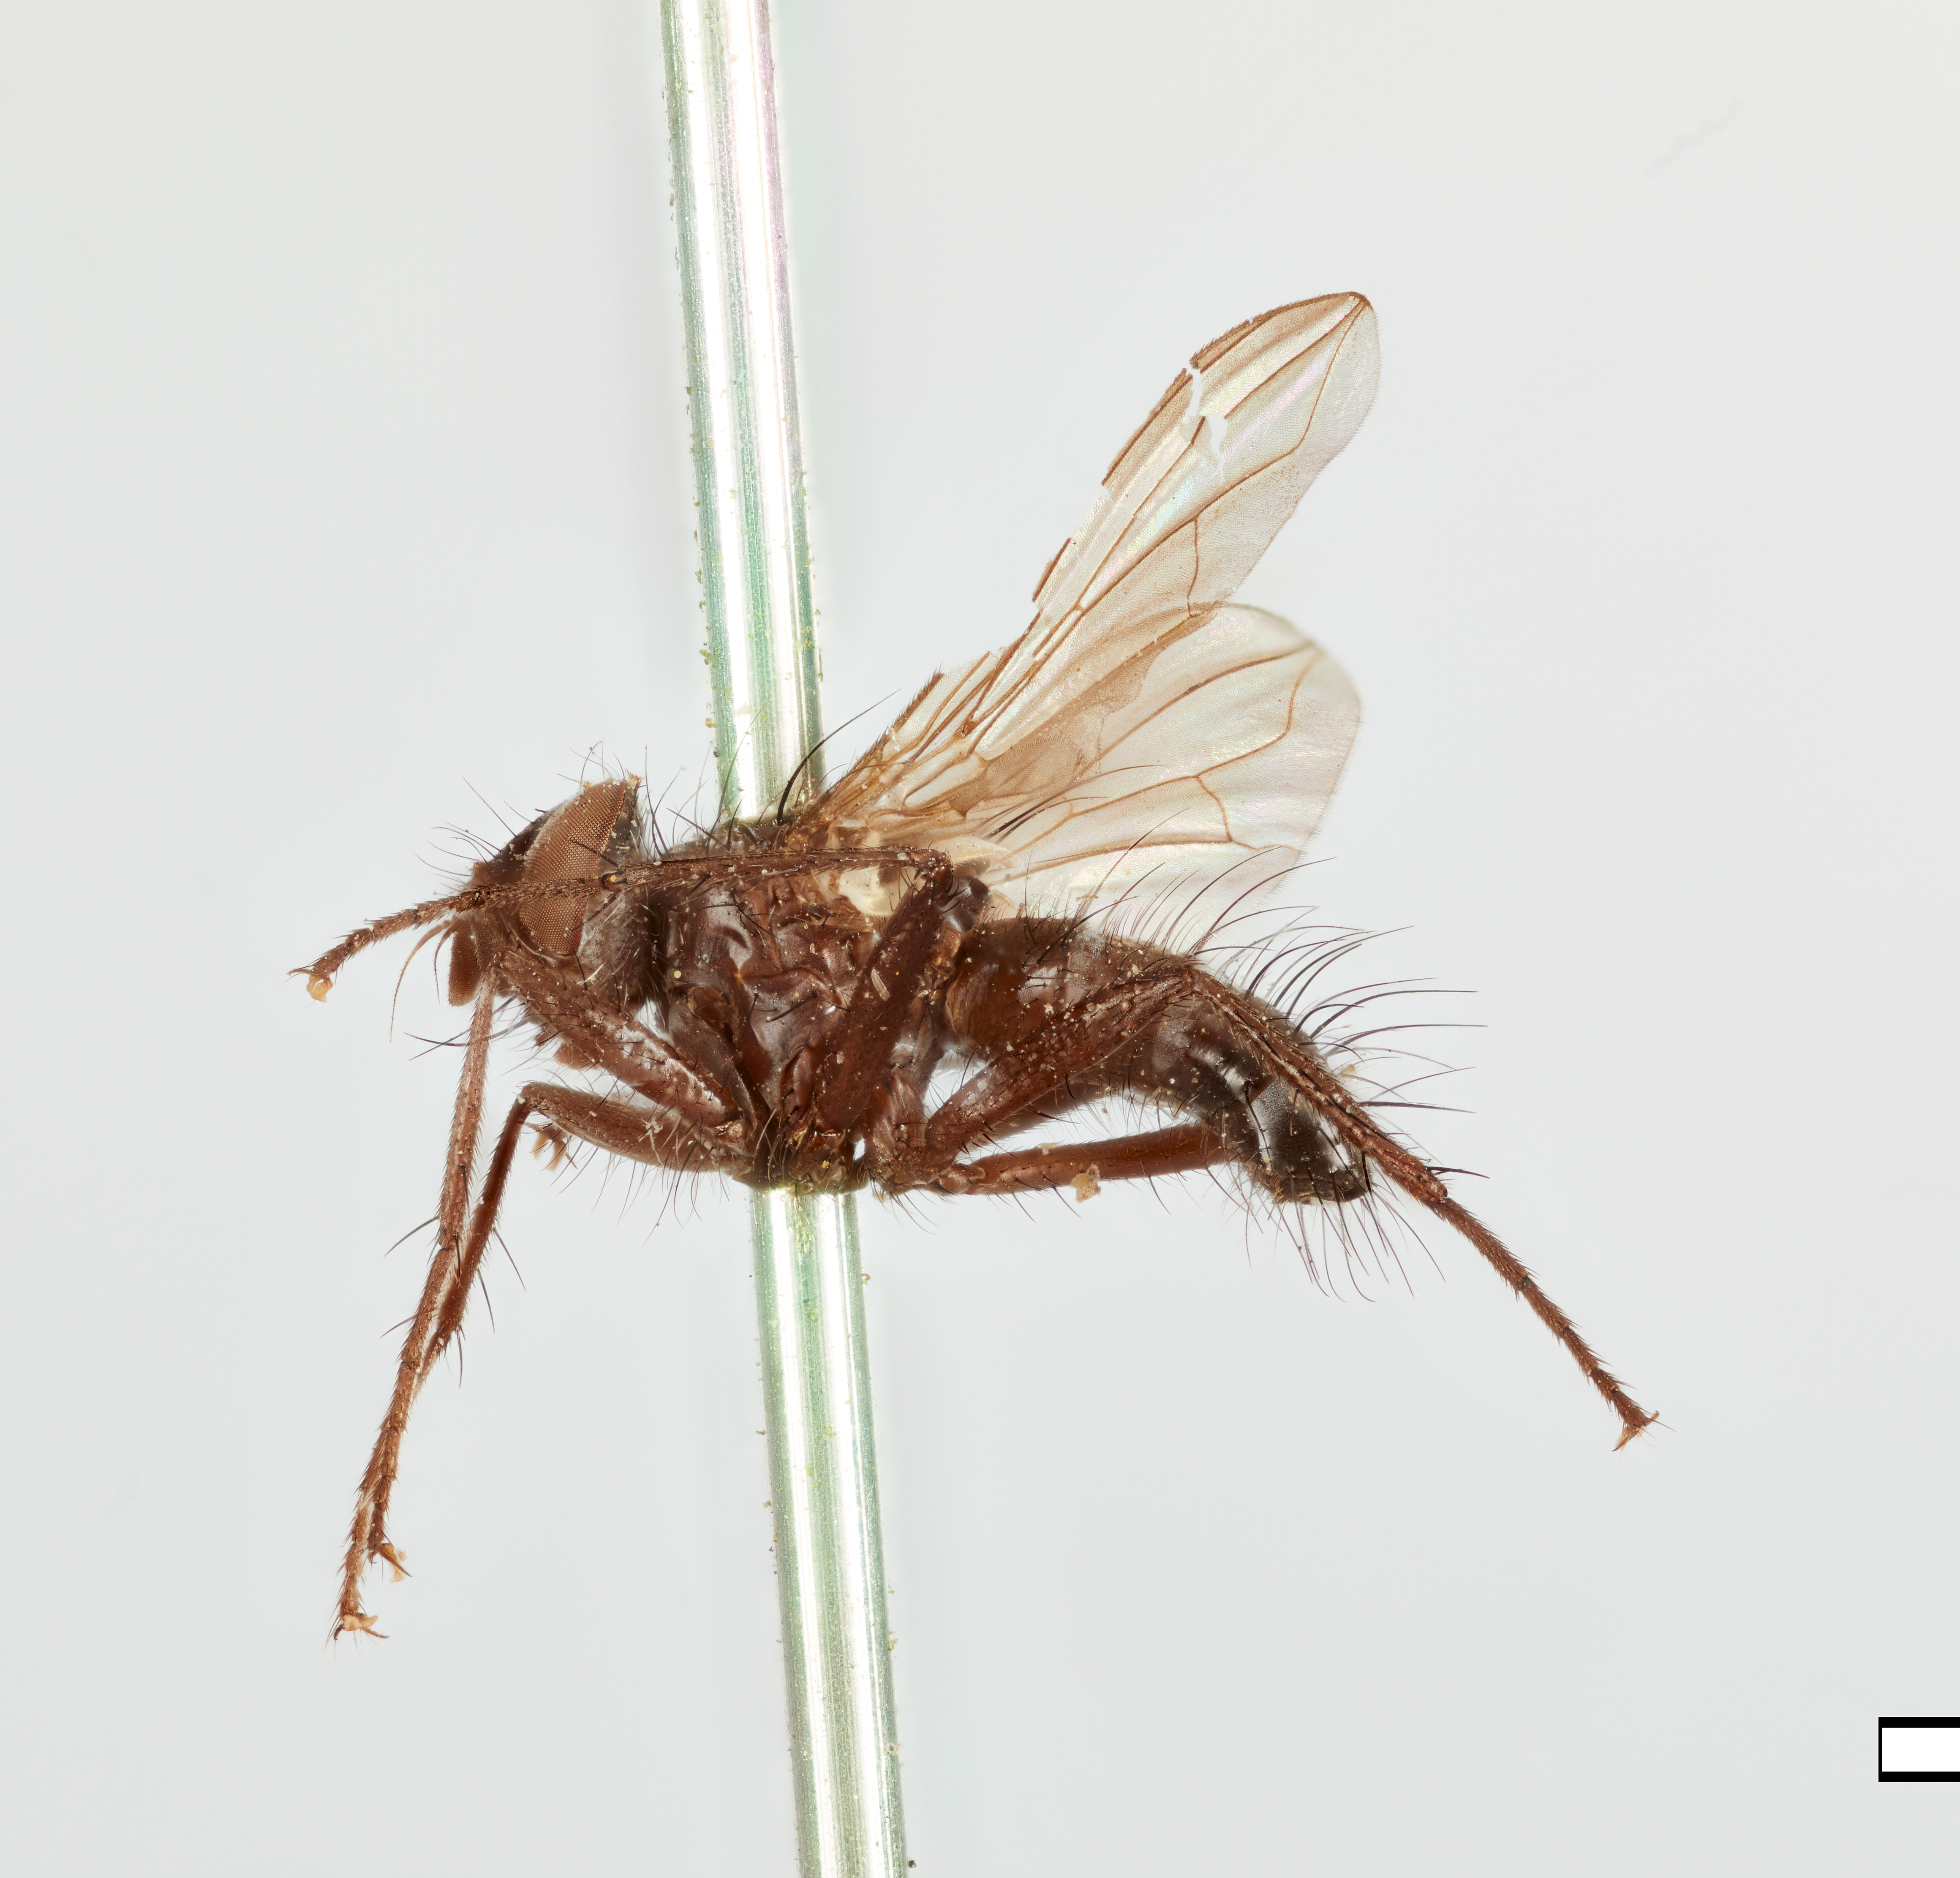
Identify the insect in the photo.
Hypostena barbata
